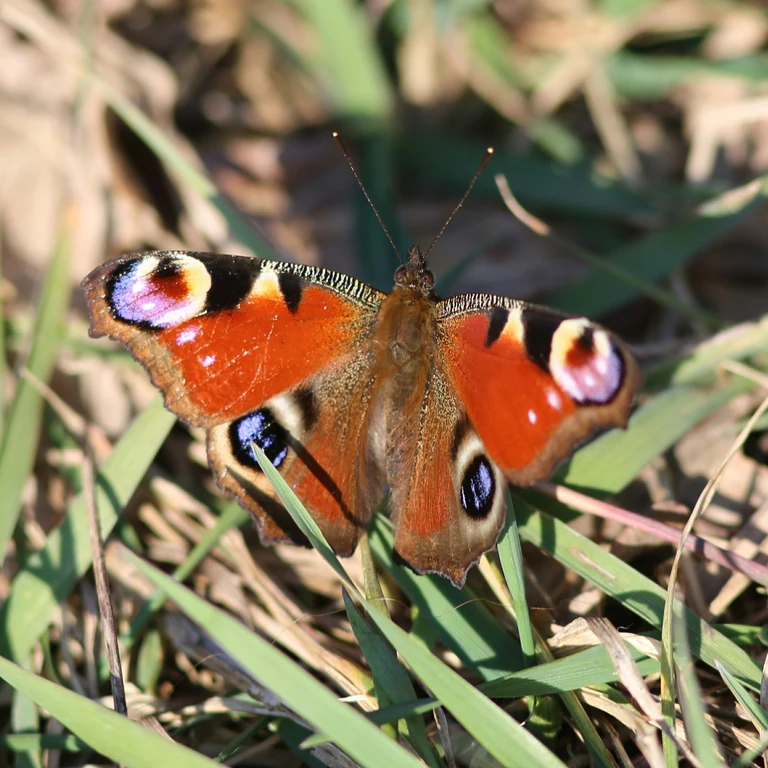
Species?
Aglais io
